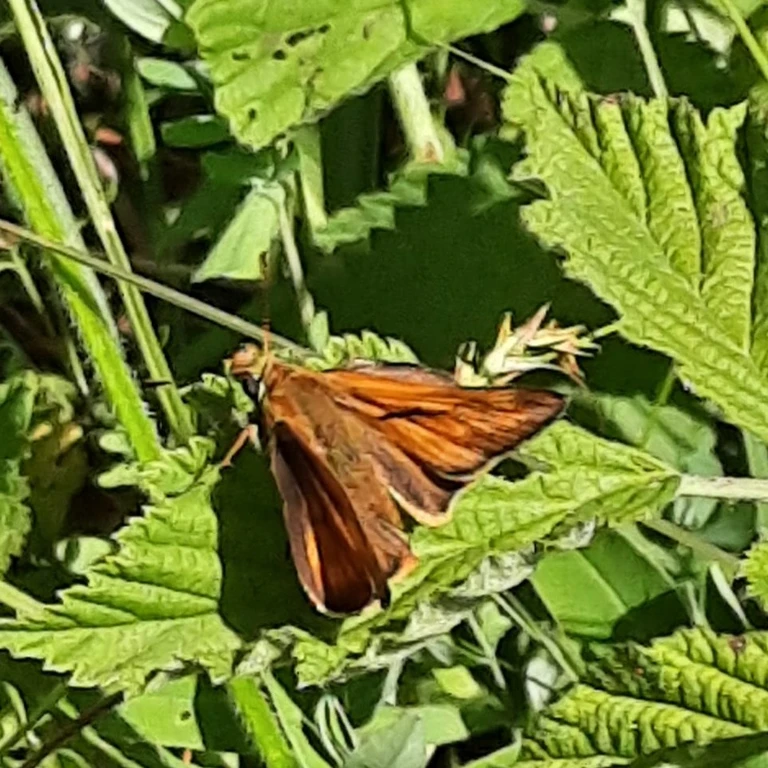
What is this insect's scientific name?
Ochlodes sylvanus (also Ochlodes venata)
